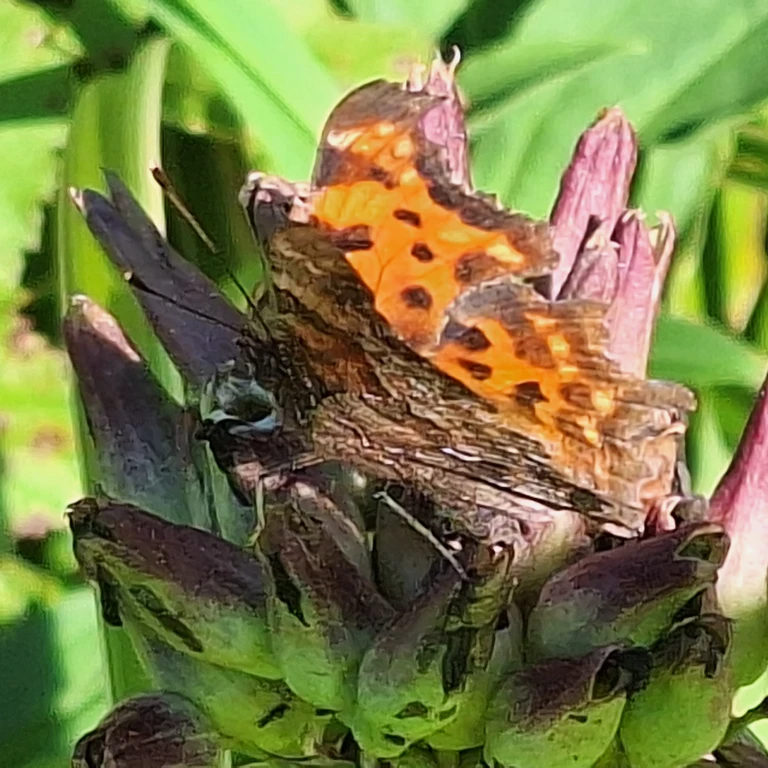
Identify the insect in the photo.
Polygonia c-album
